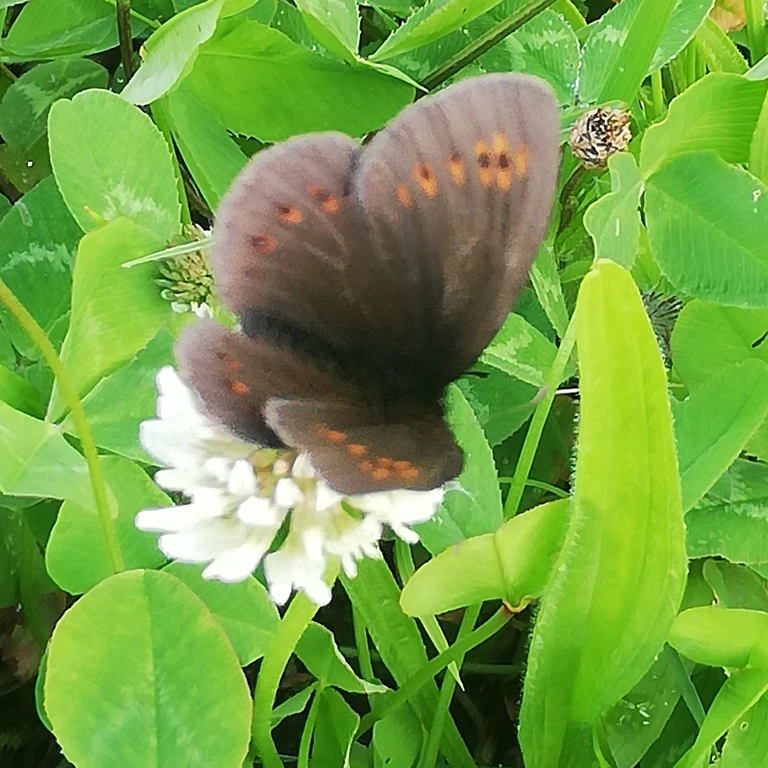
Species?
Erebia alberganus
